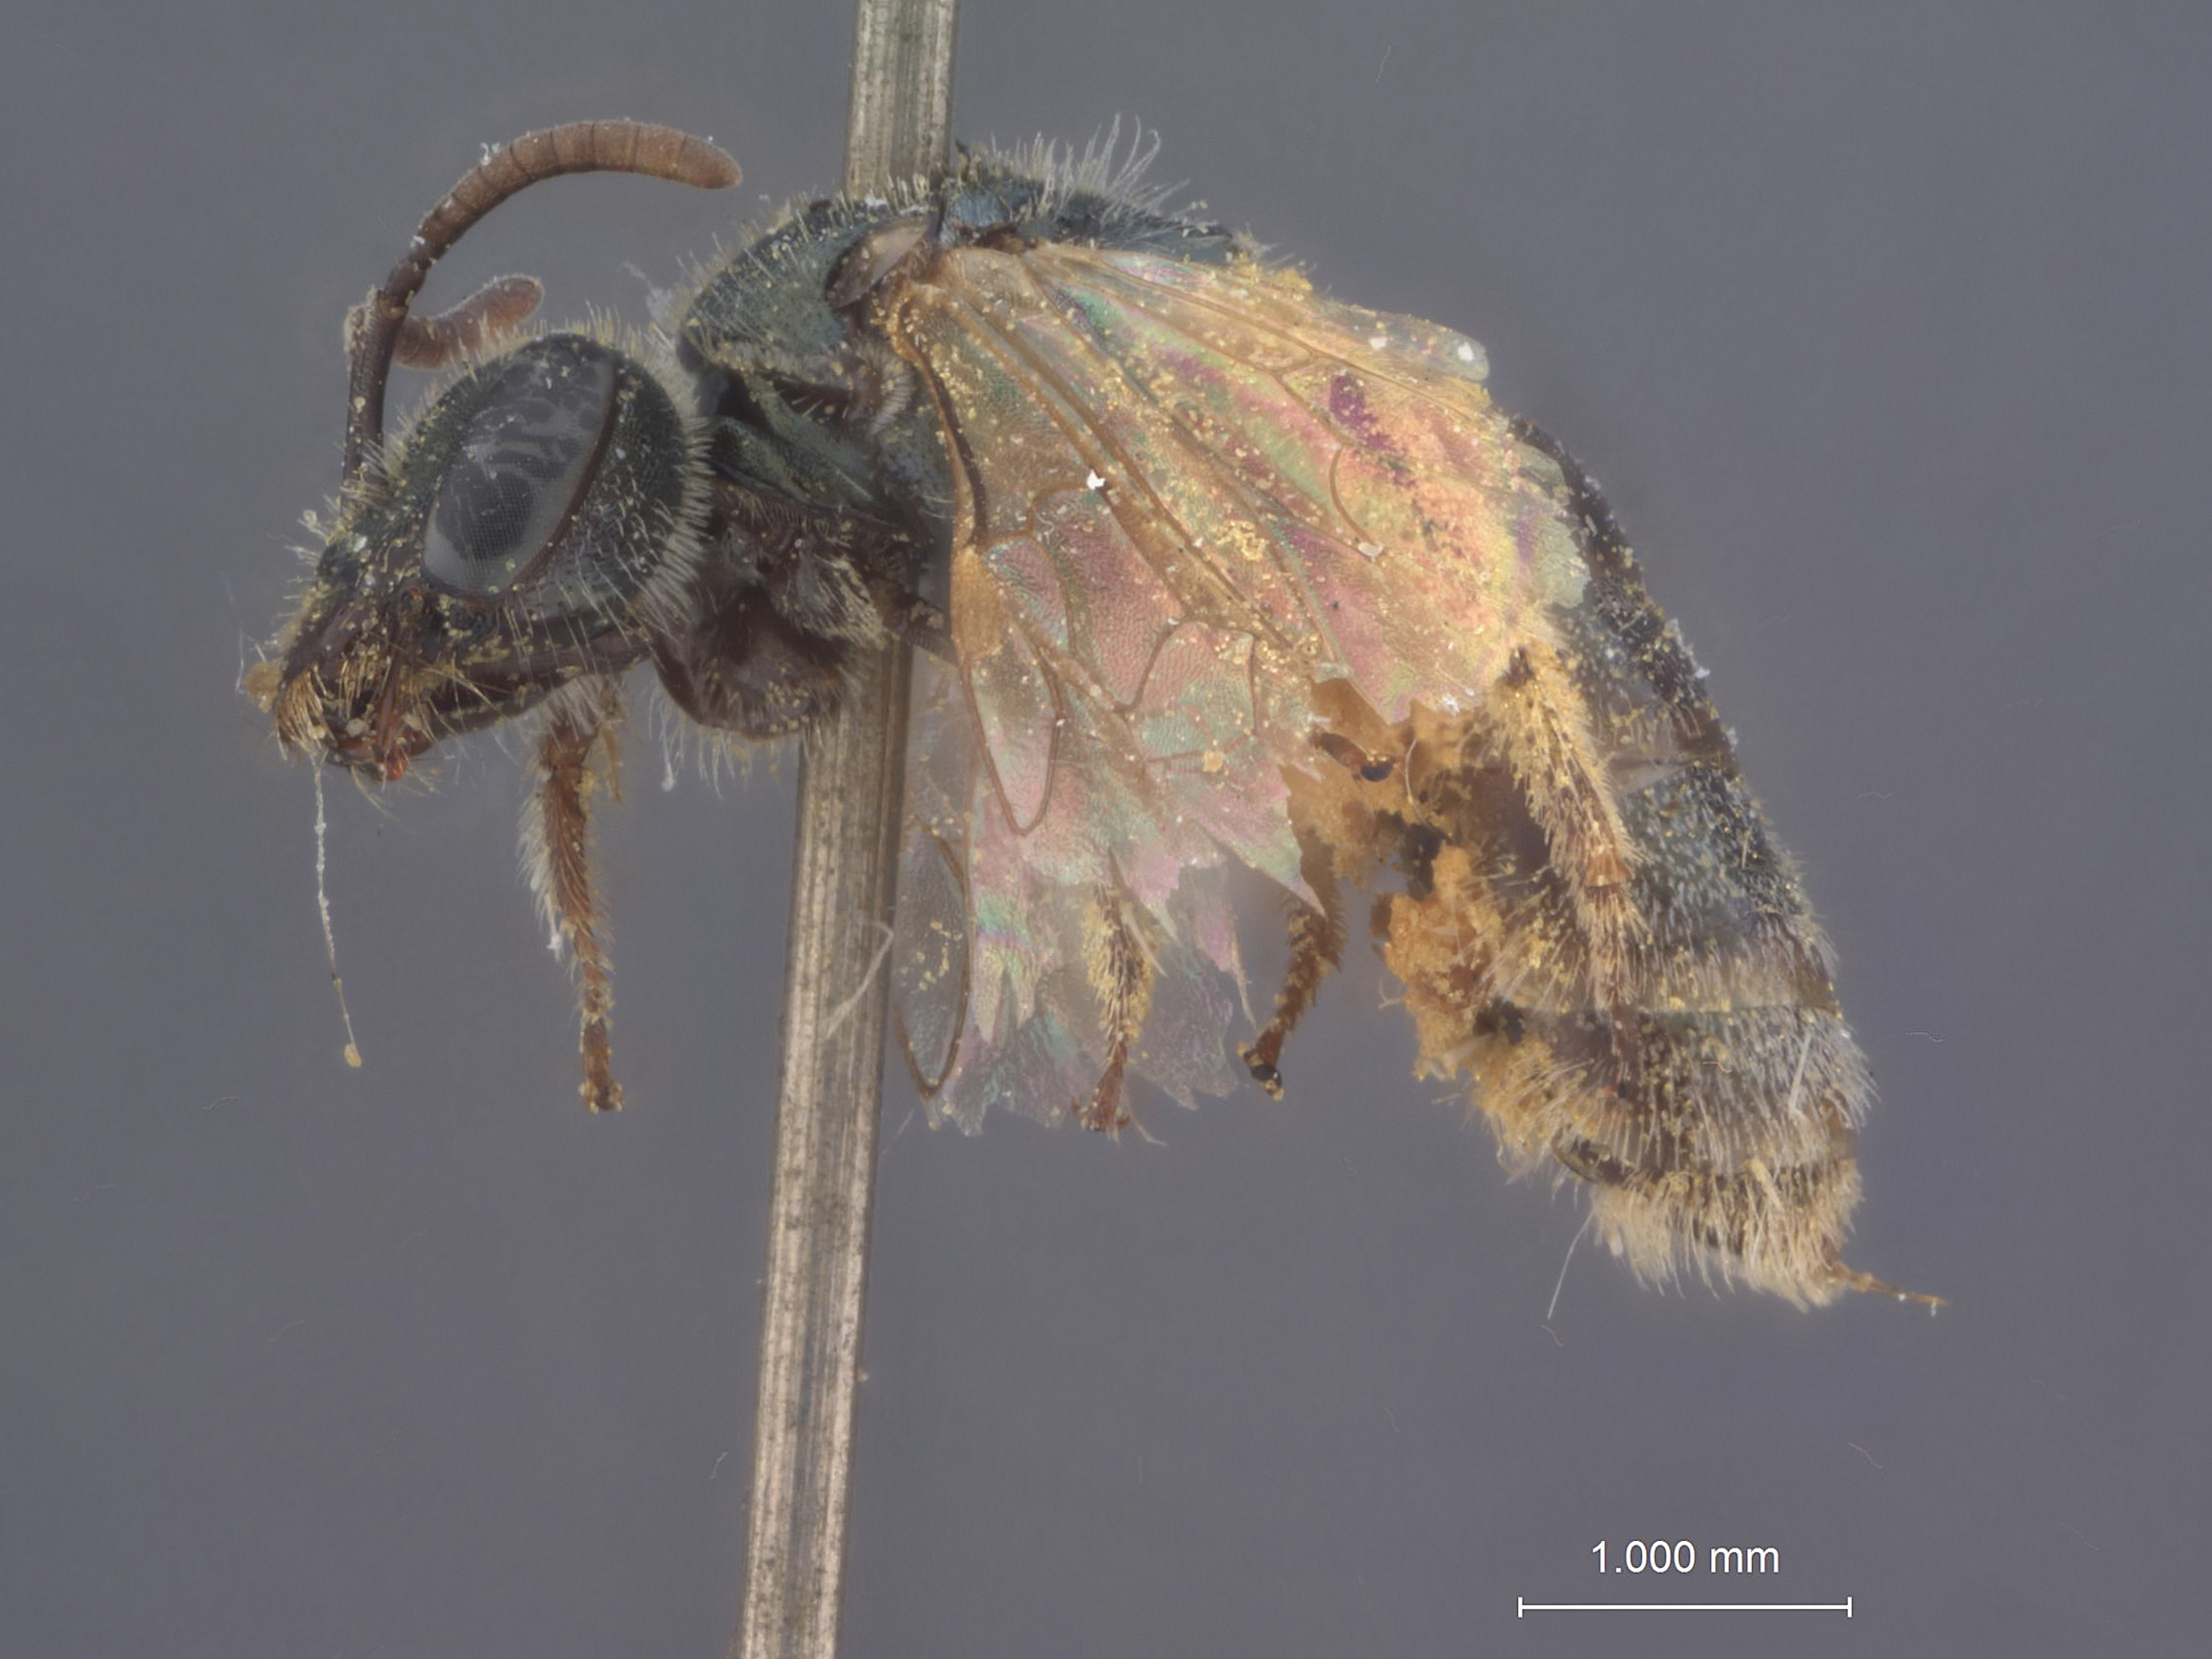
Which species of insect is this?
Halictus sedi
